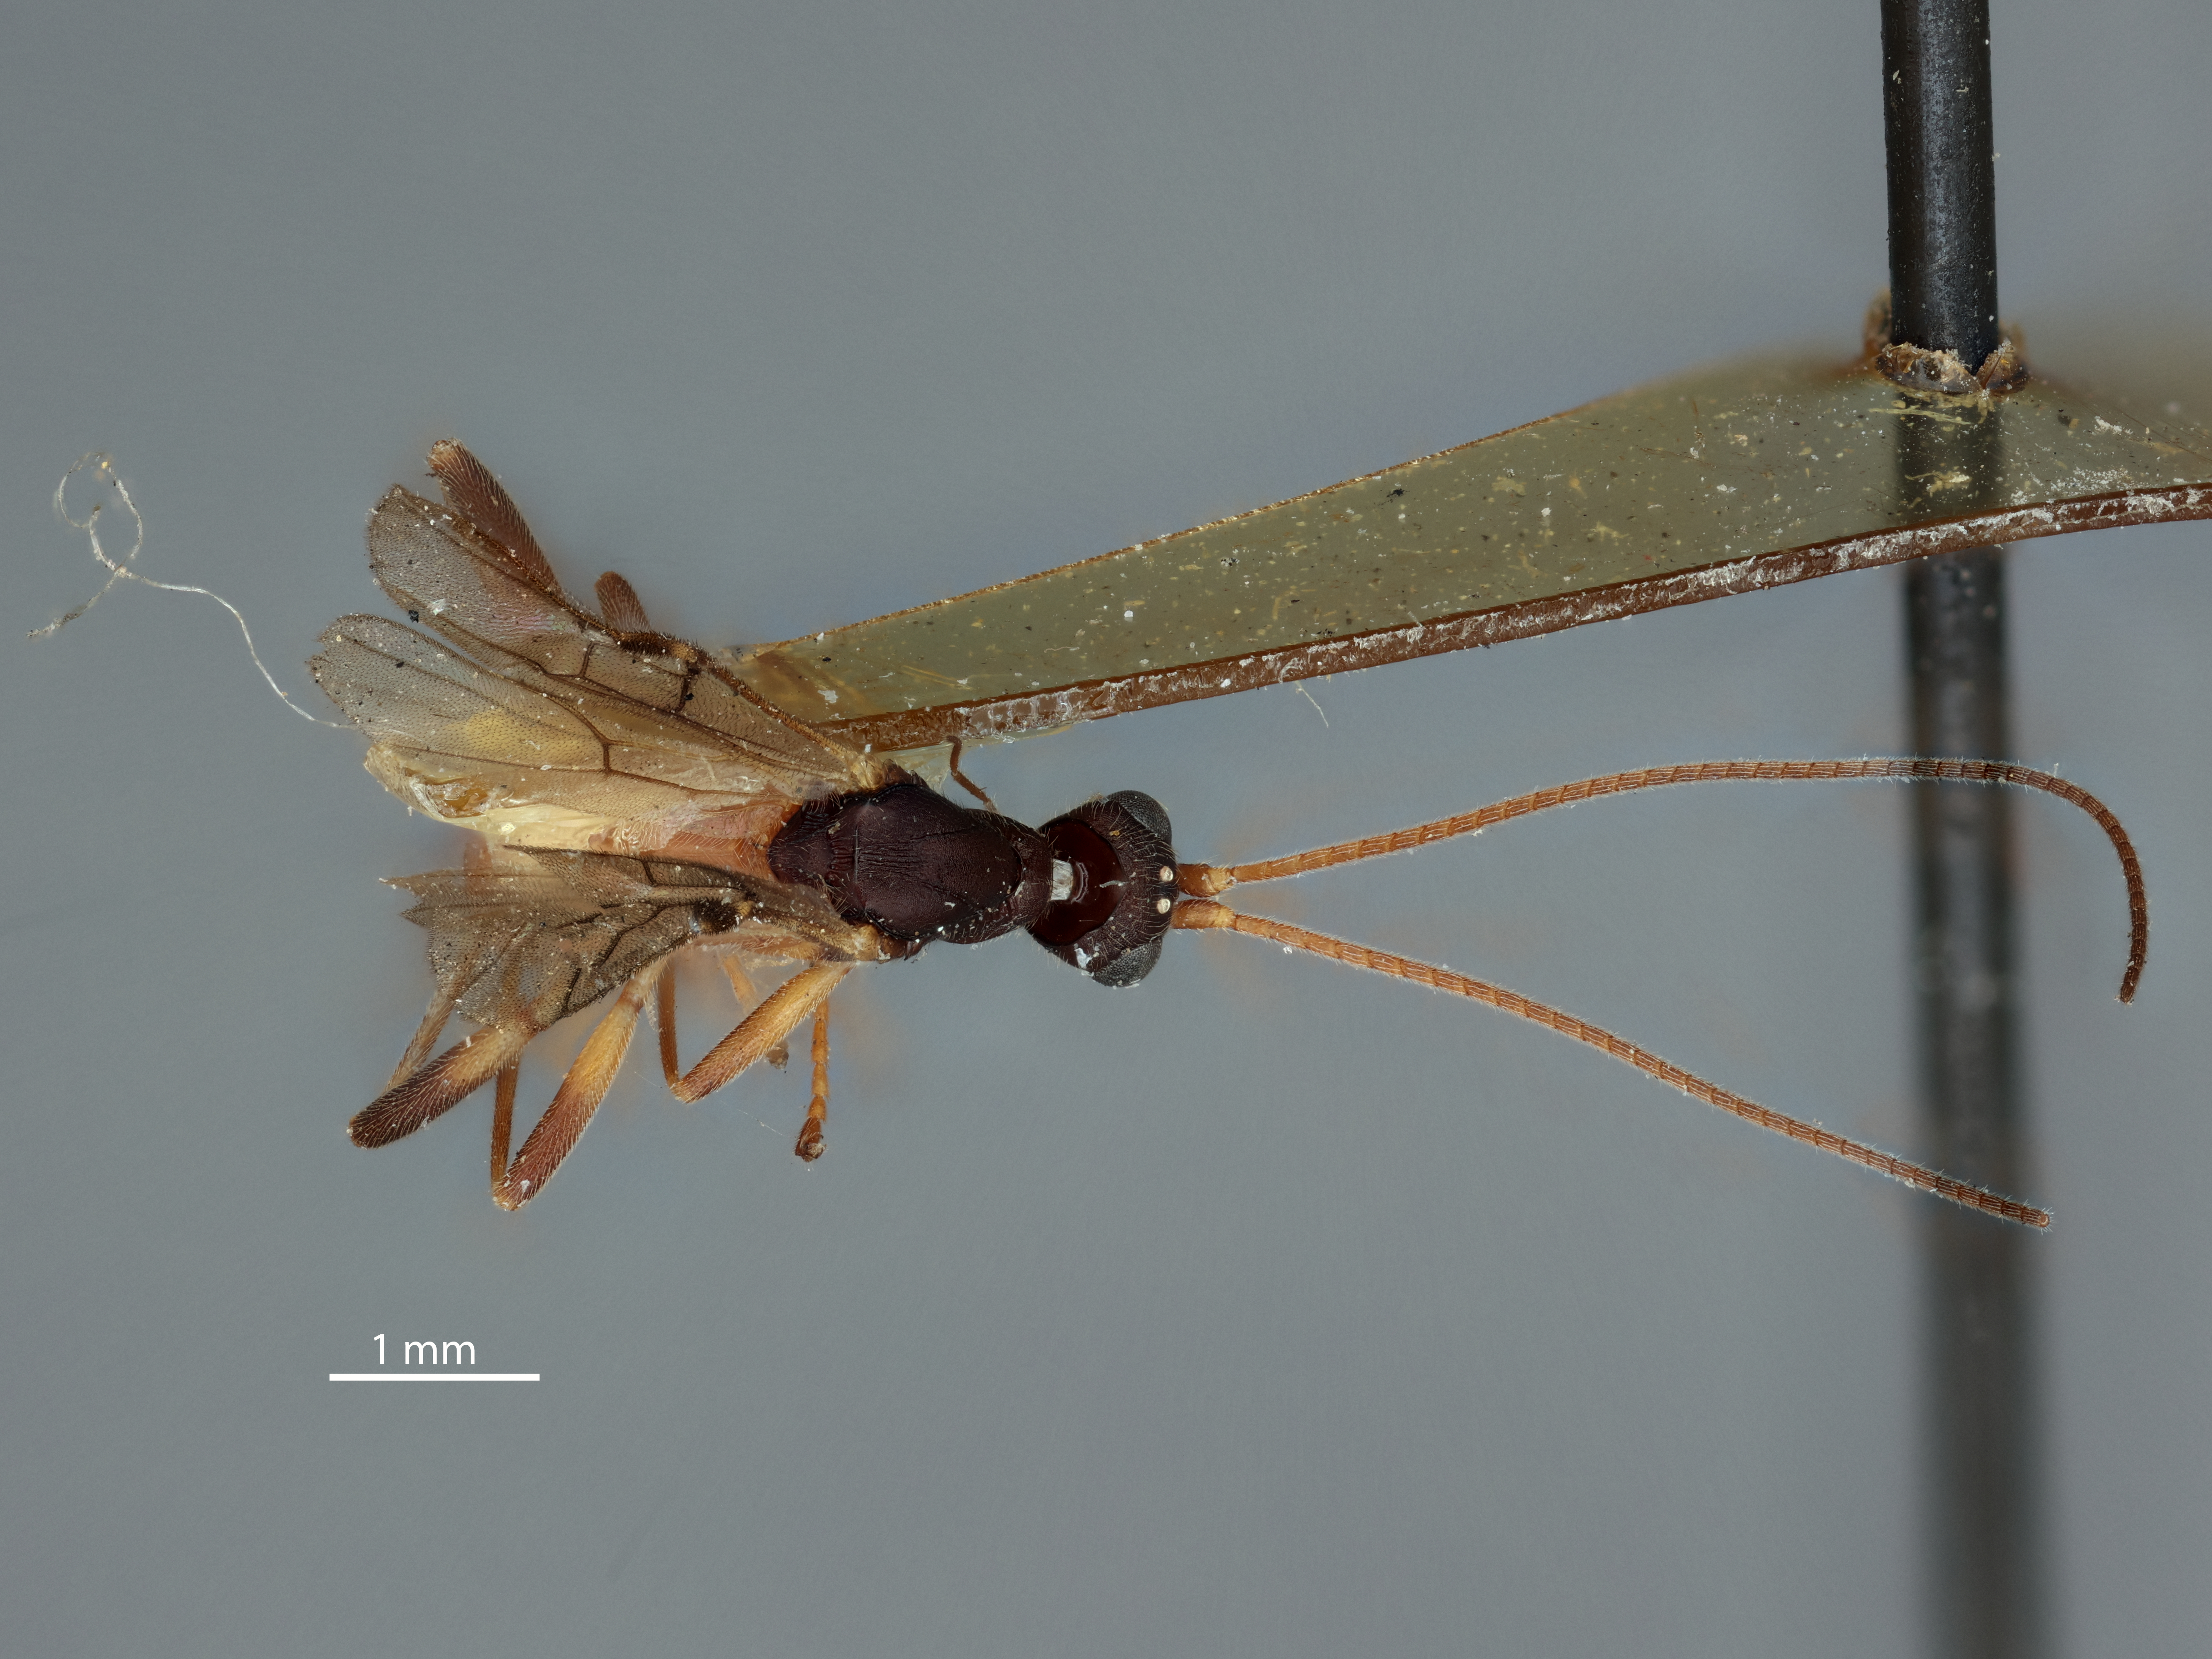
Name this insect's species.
Rogas granulatus
